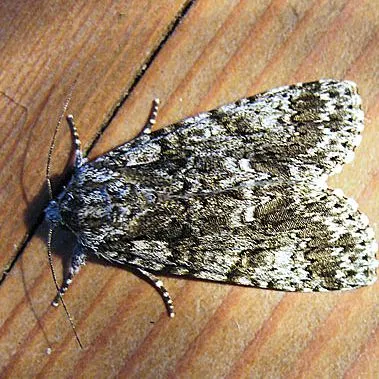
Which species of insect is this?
Acronicta rumicis
